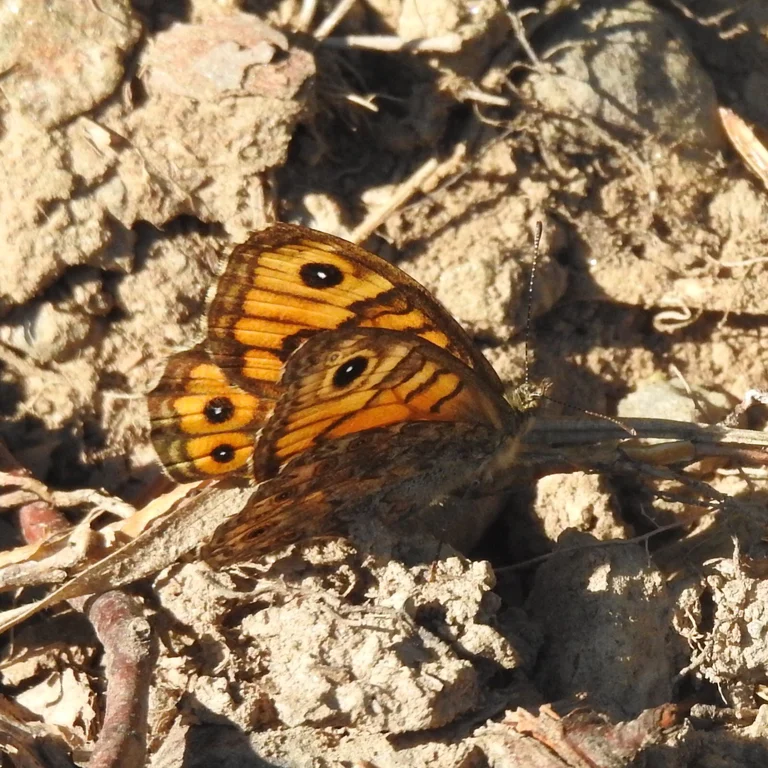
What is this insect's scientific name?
Lasiommata megera (also Pararge megera)
